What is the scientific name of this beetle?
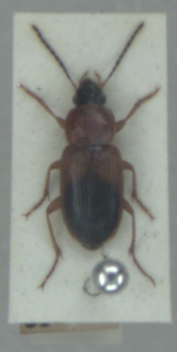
Stenolophus teutonus
